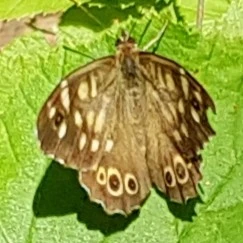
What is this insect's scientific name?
Pararge aegeria
